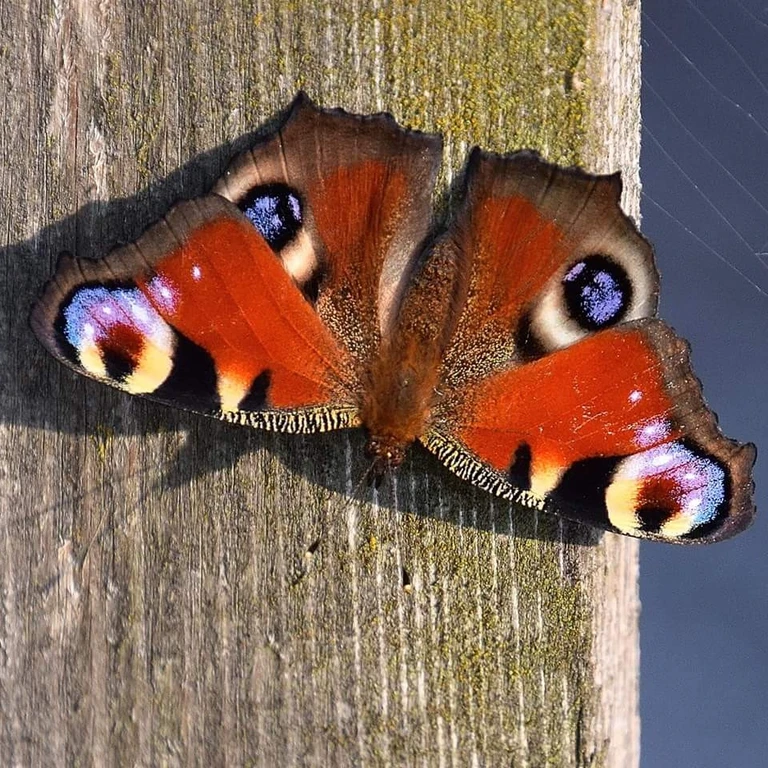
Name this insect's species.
Aglais io
